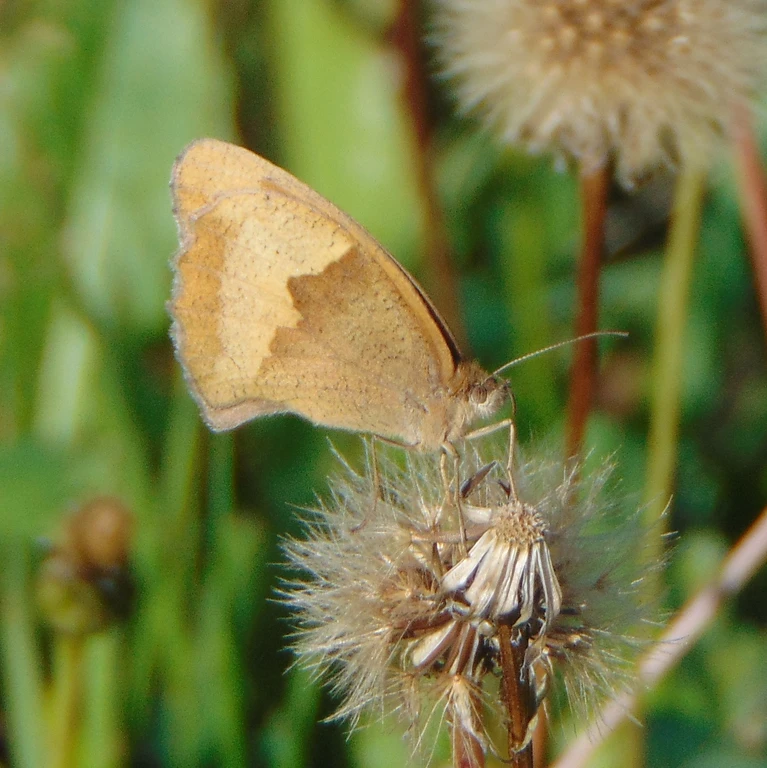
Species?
Maniola jurtina
